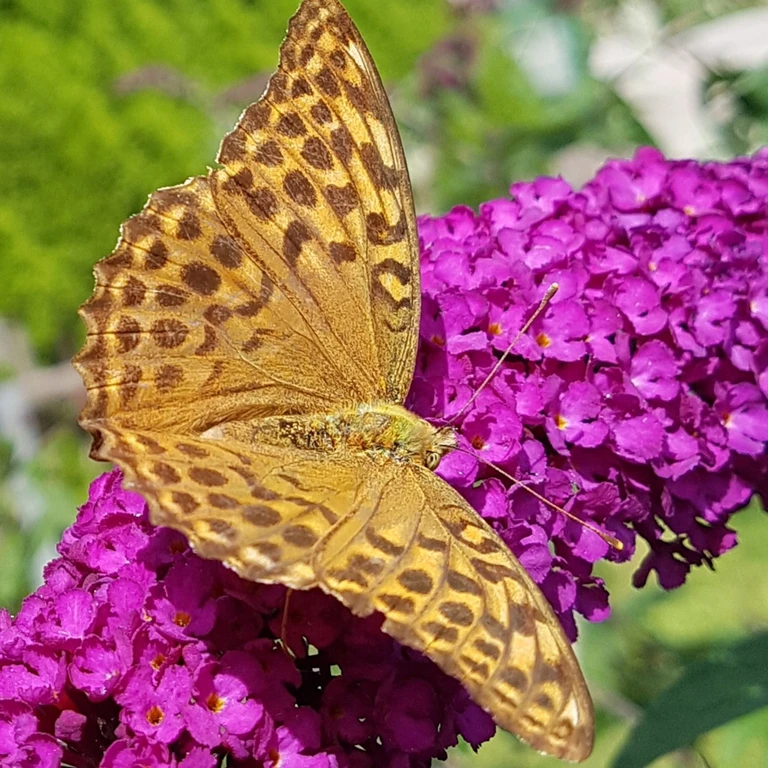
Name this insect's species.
Argynnis paphia
